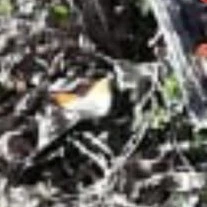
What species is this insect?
Anthocharis cardamines
